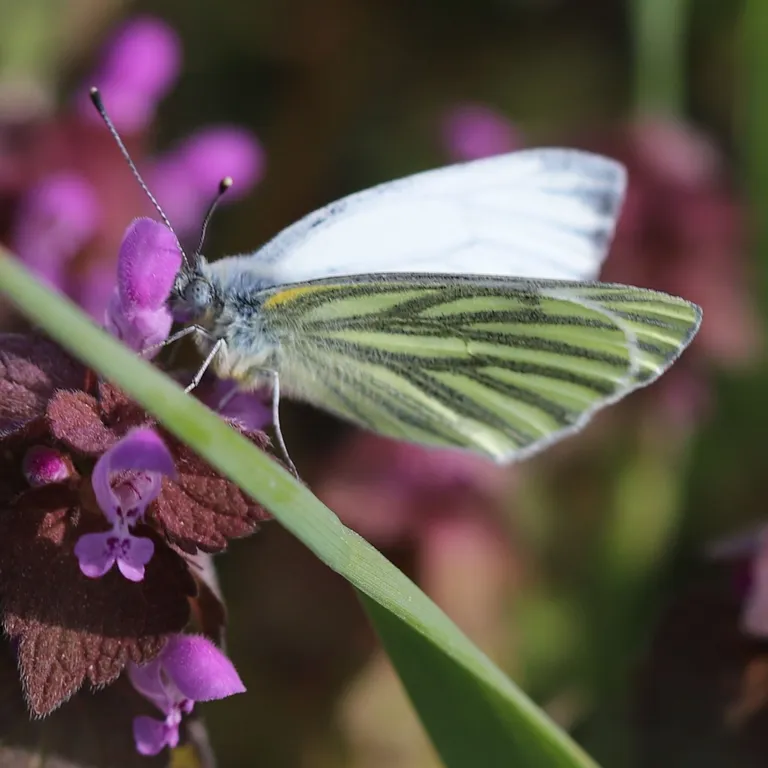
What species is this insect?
Pieris napi
